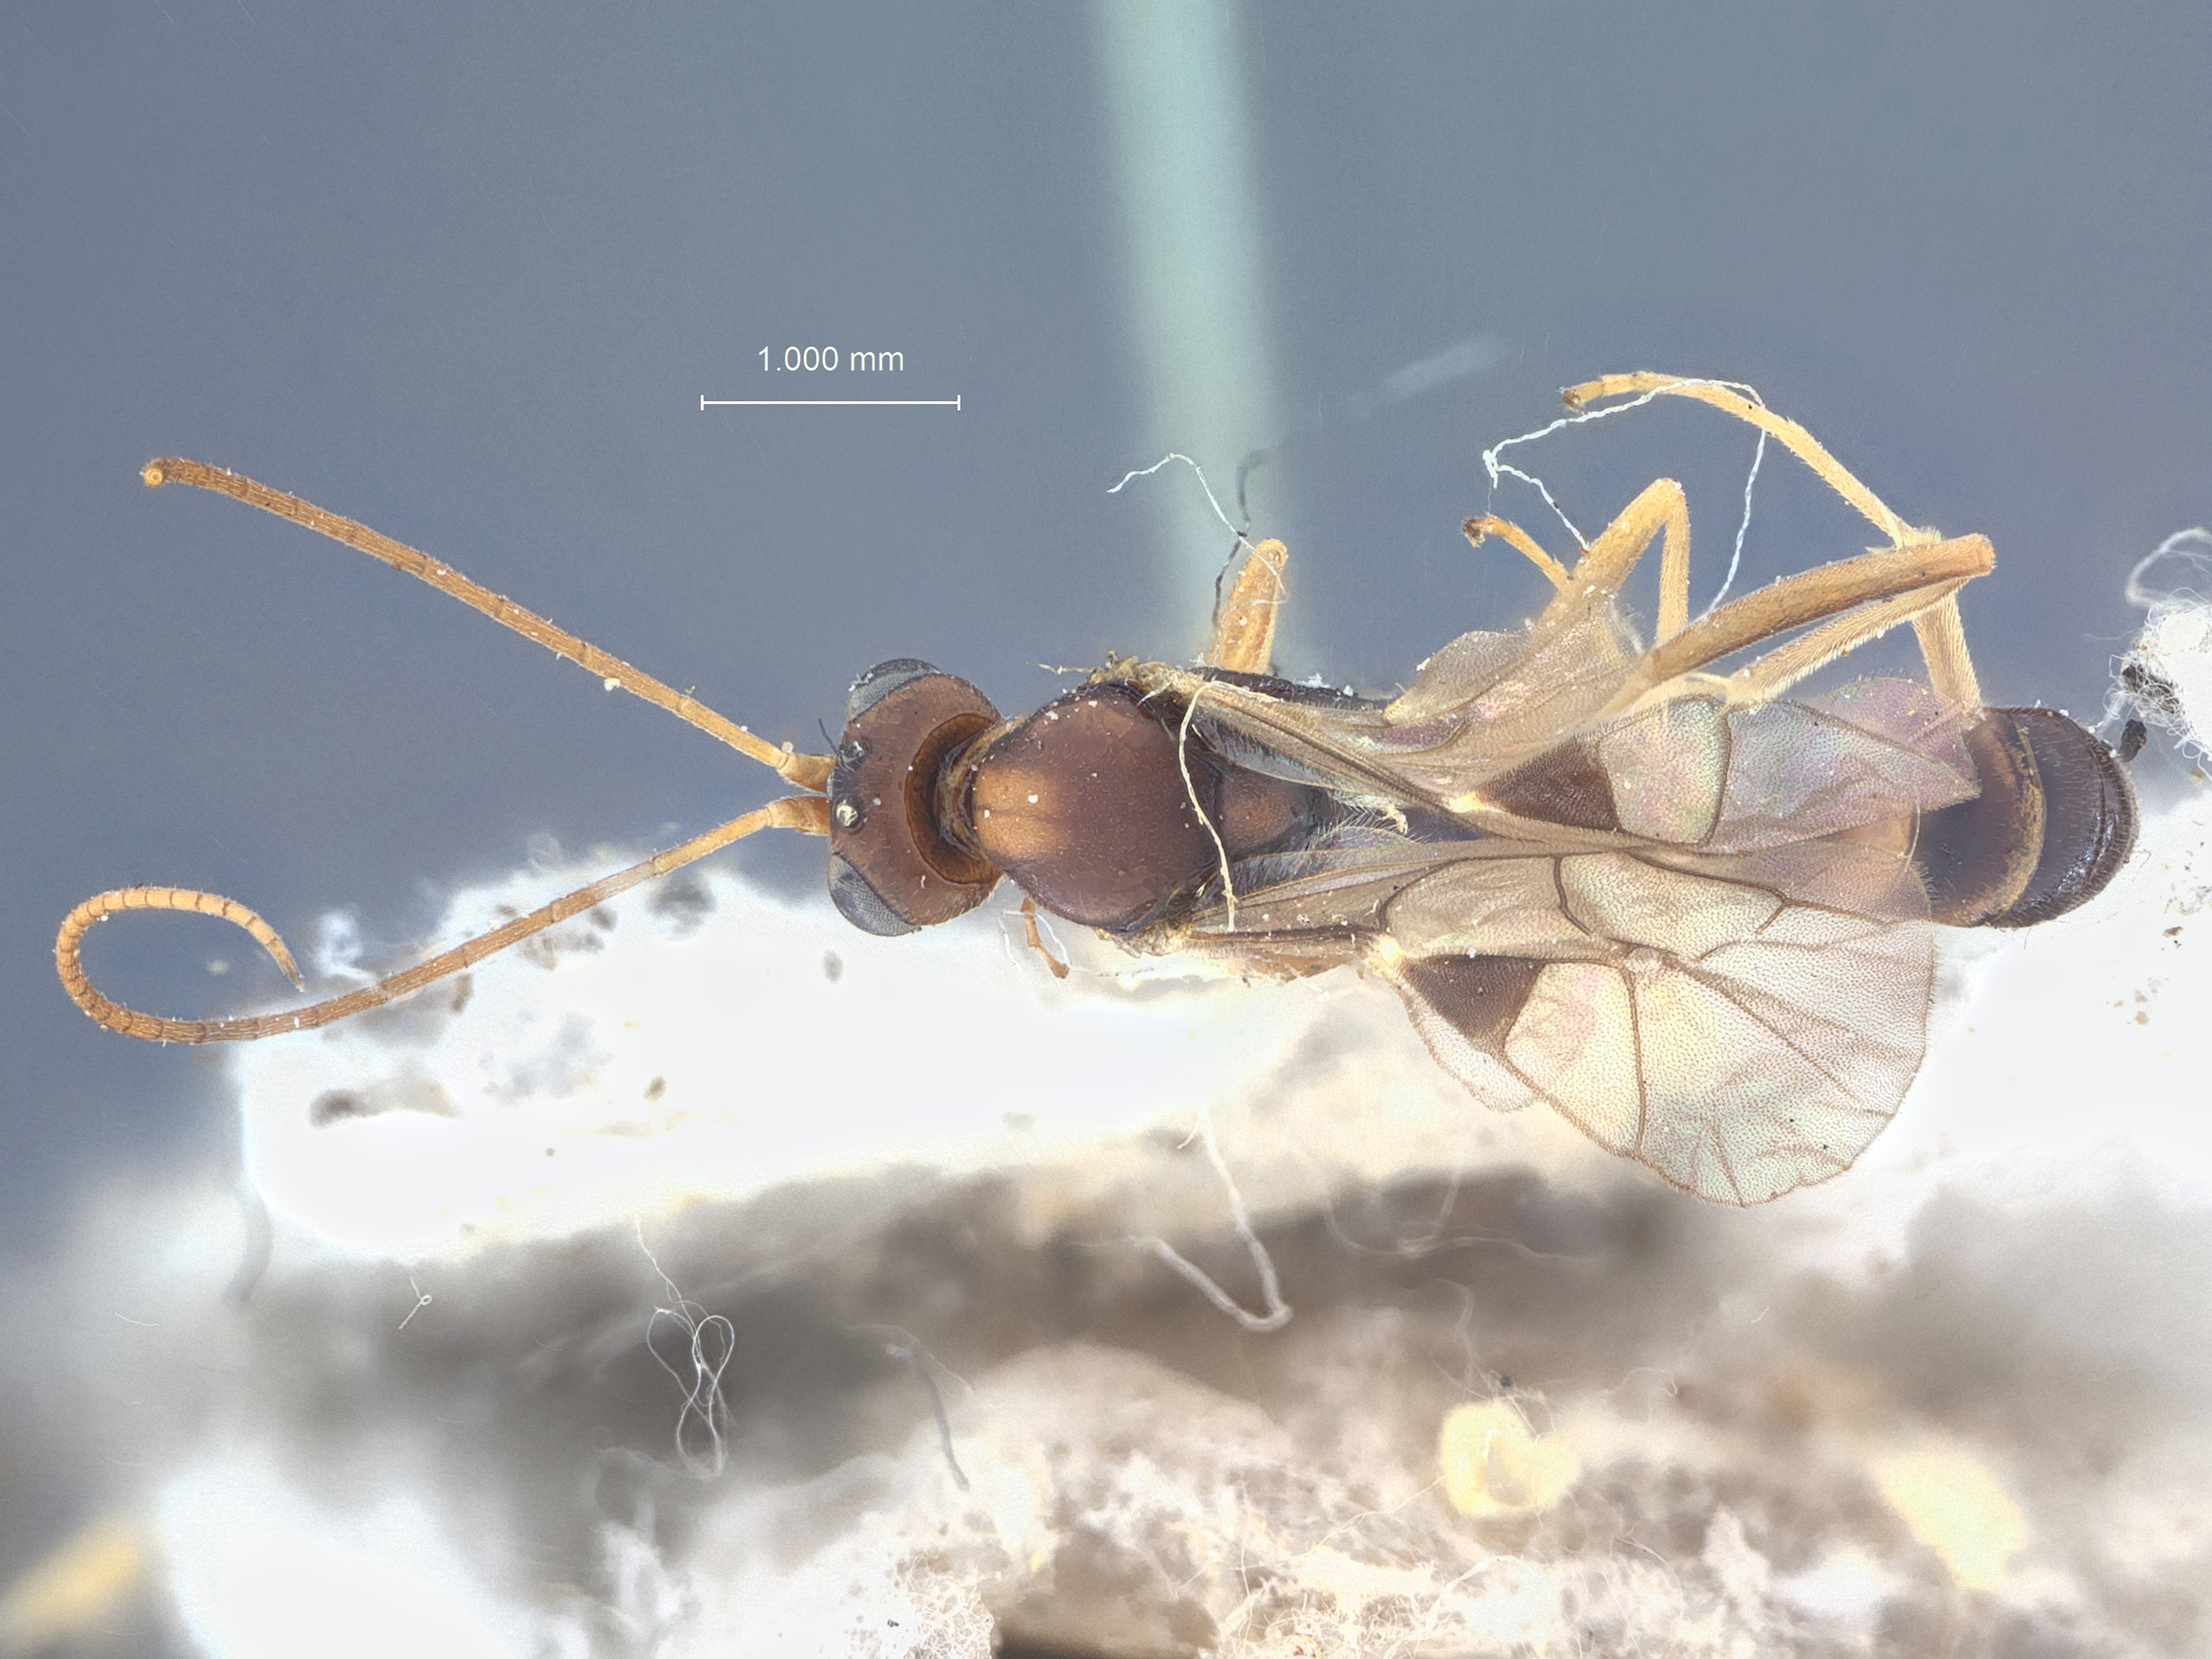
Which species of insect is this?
Pezomachus dispar
